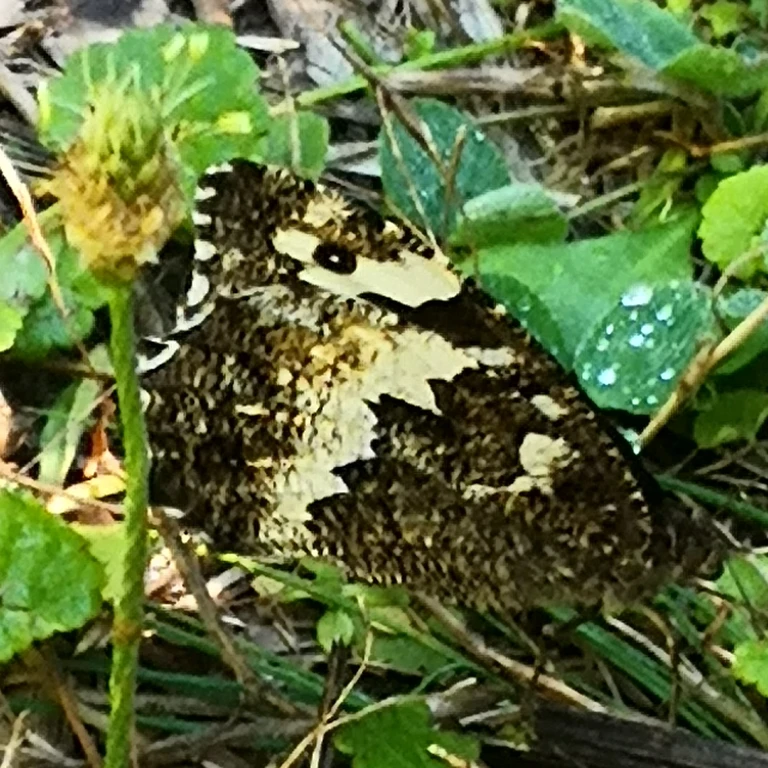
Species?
Brintesia circe
